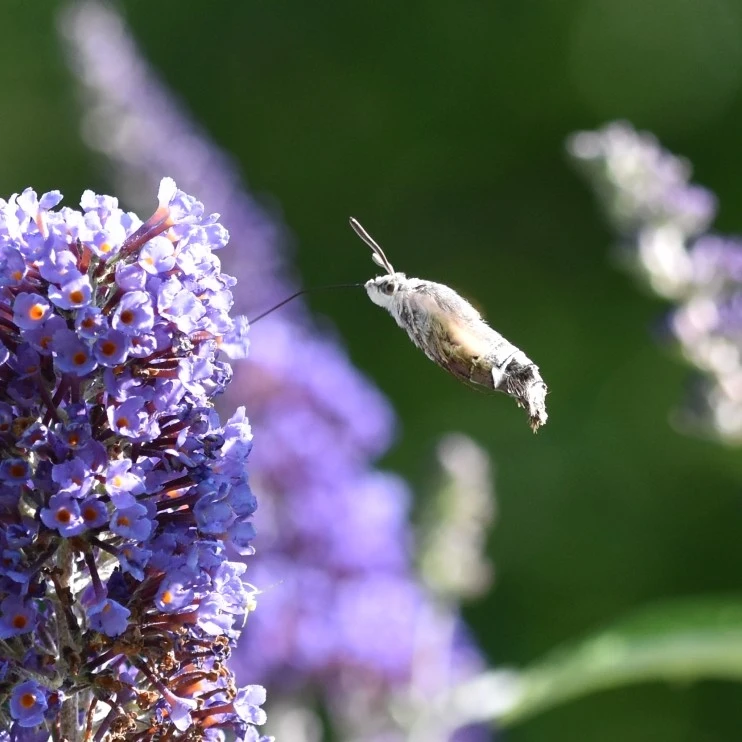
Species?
Macroglossum stellatarum
